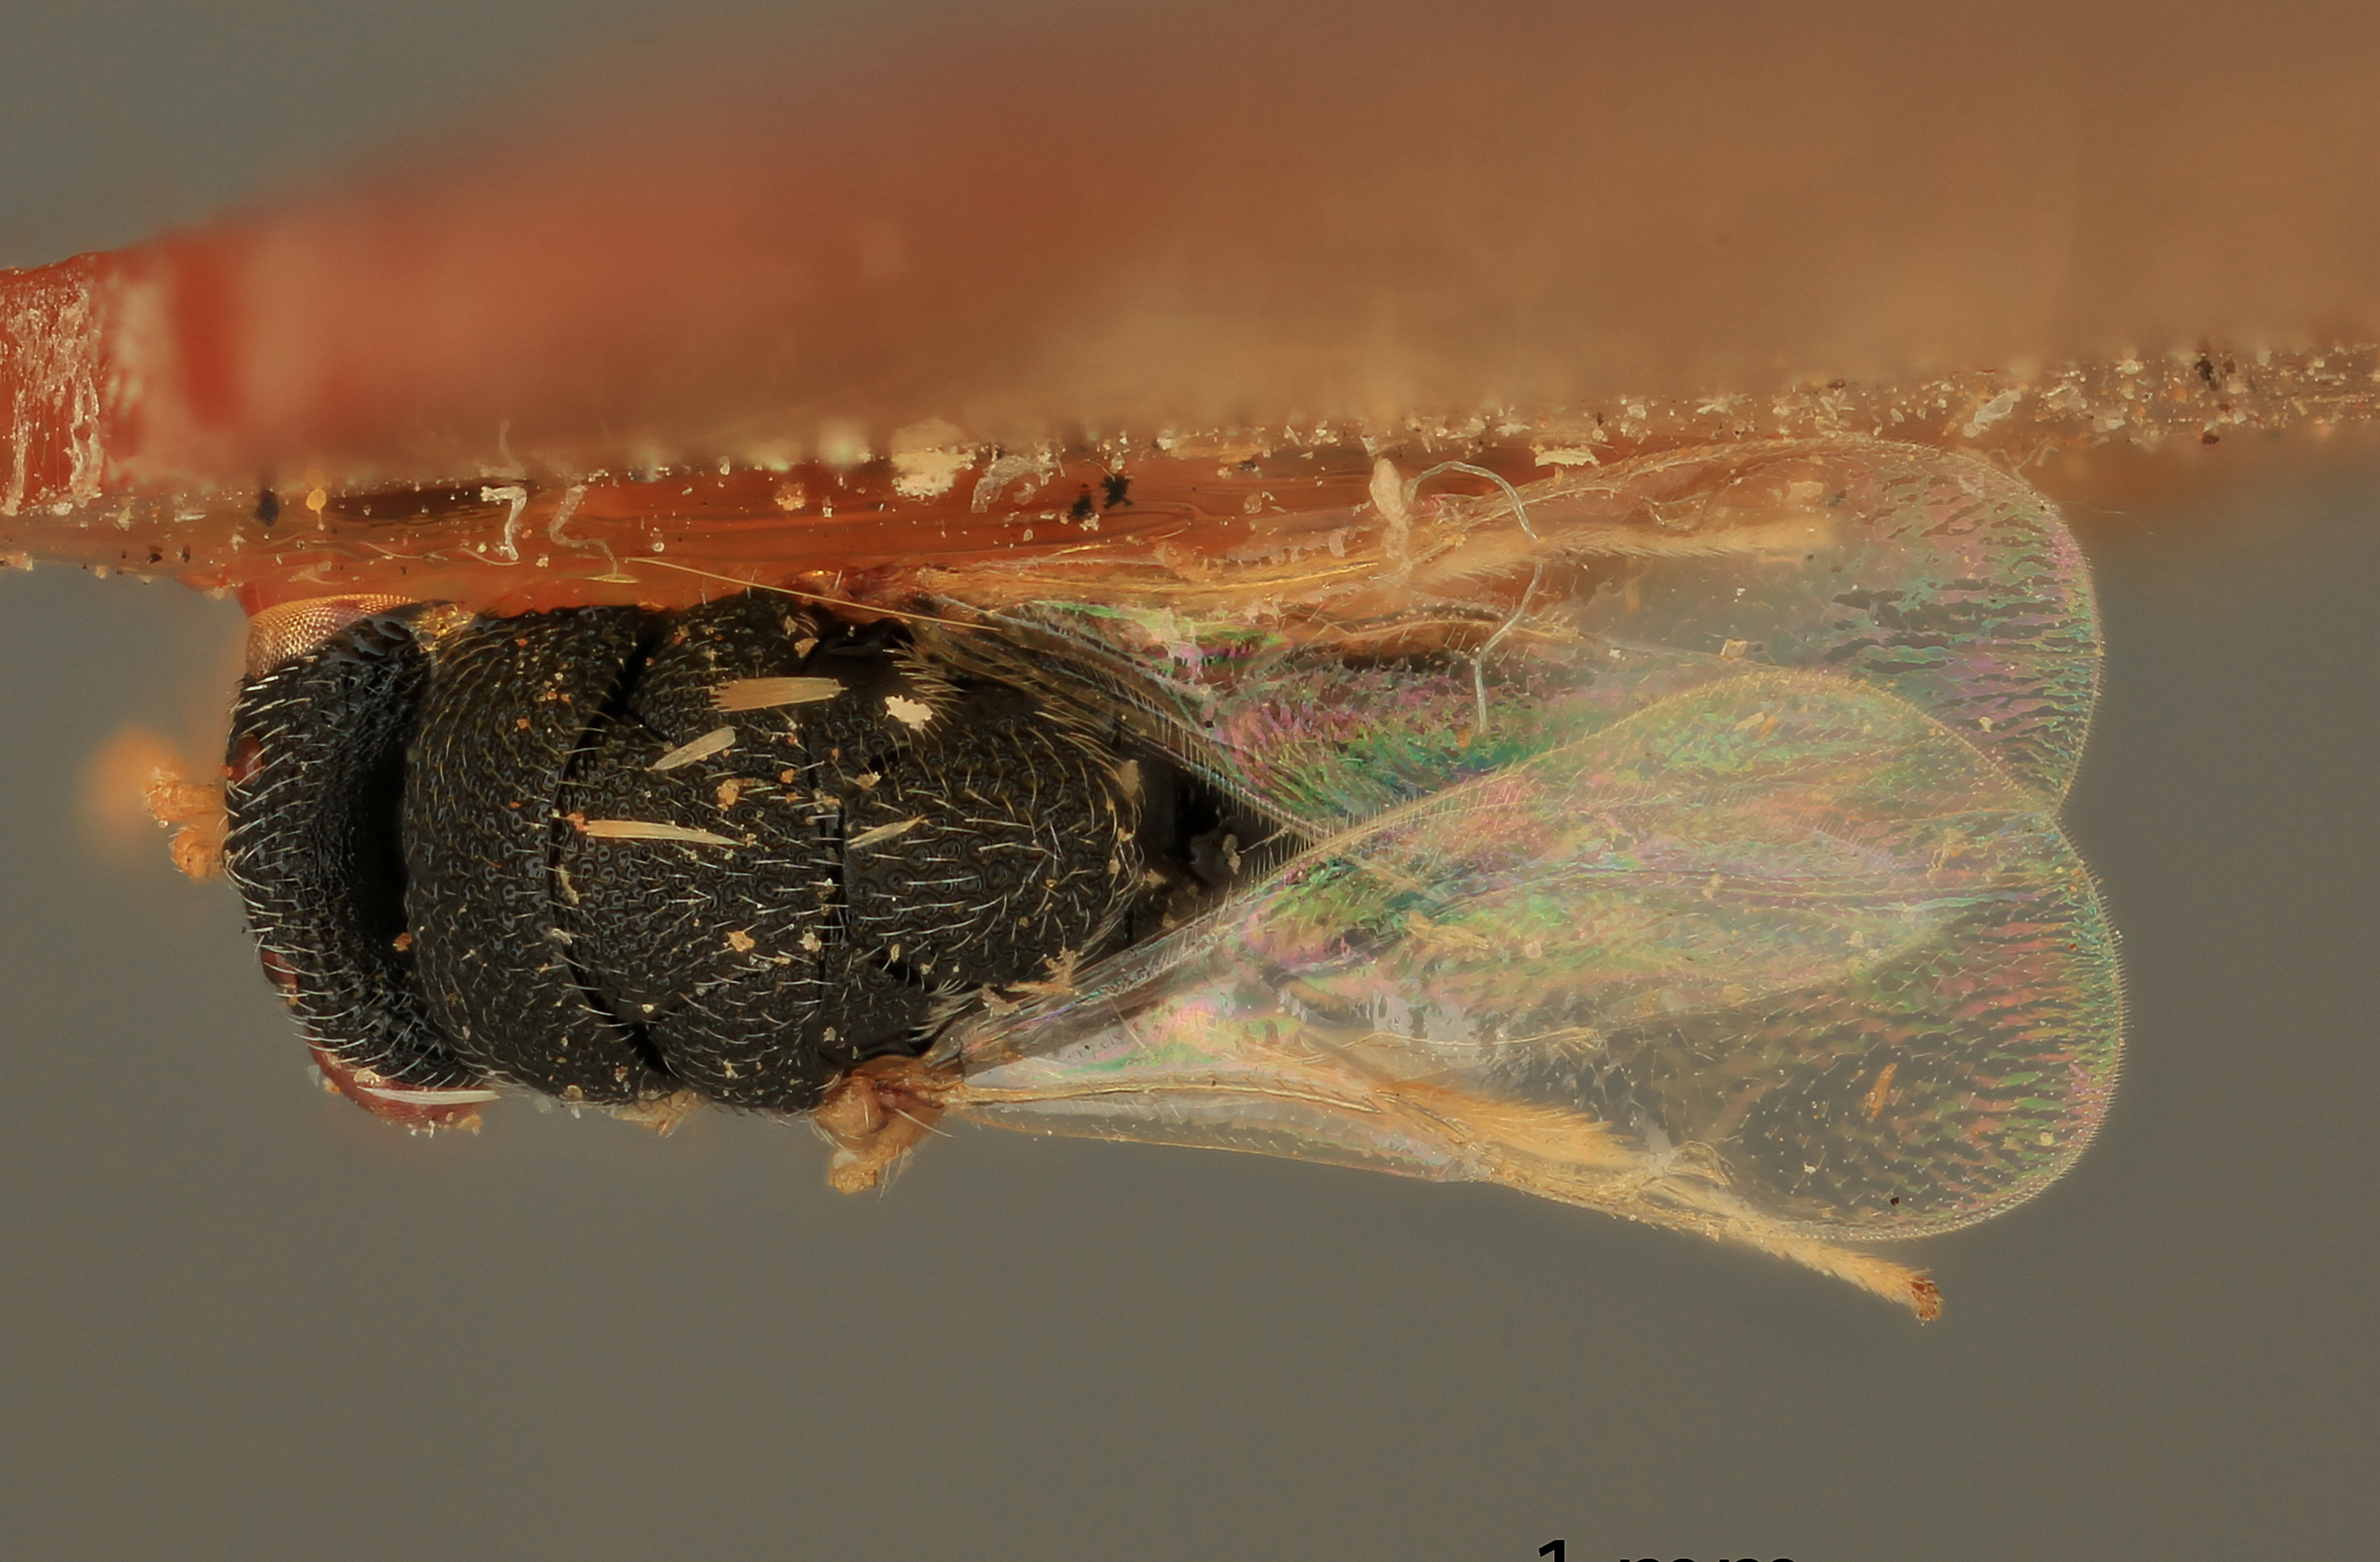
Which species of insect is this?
Eurytoma setitibia
